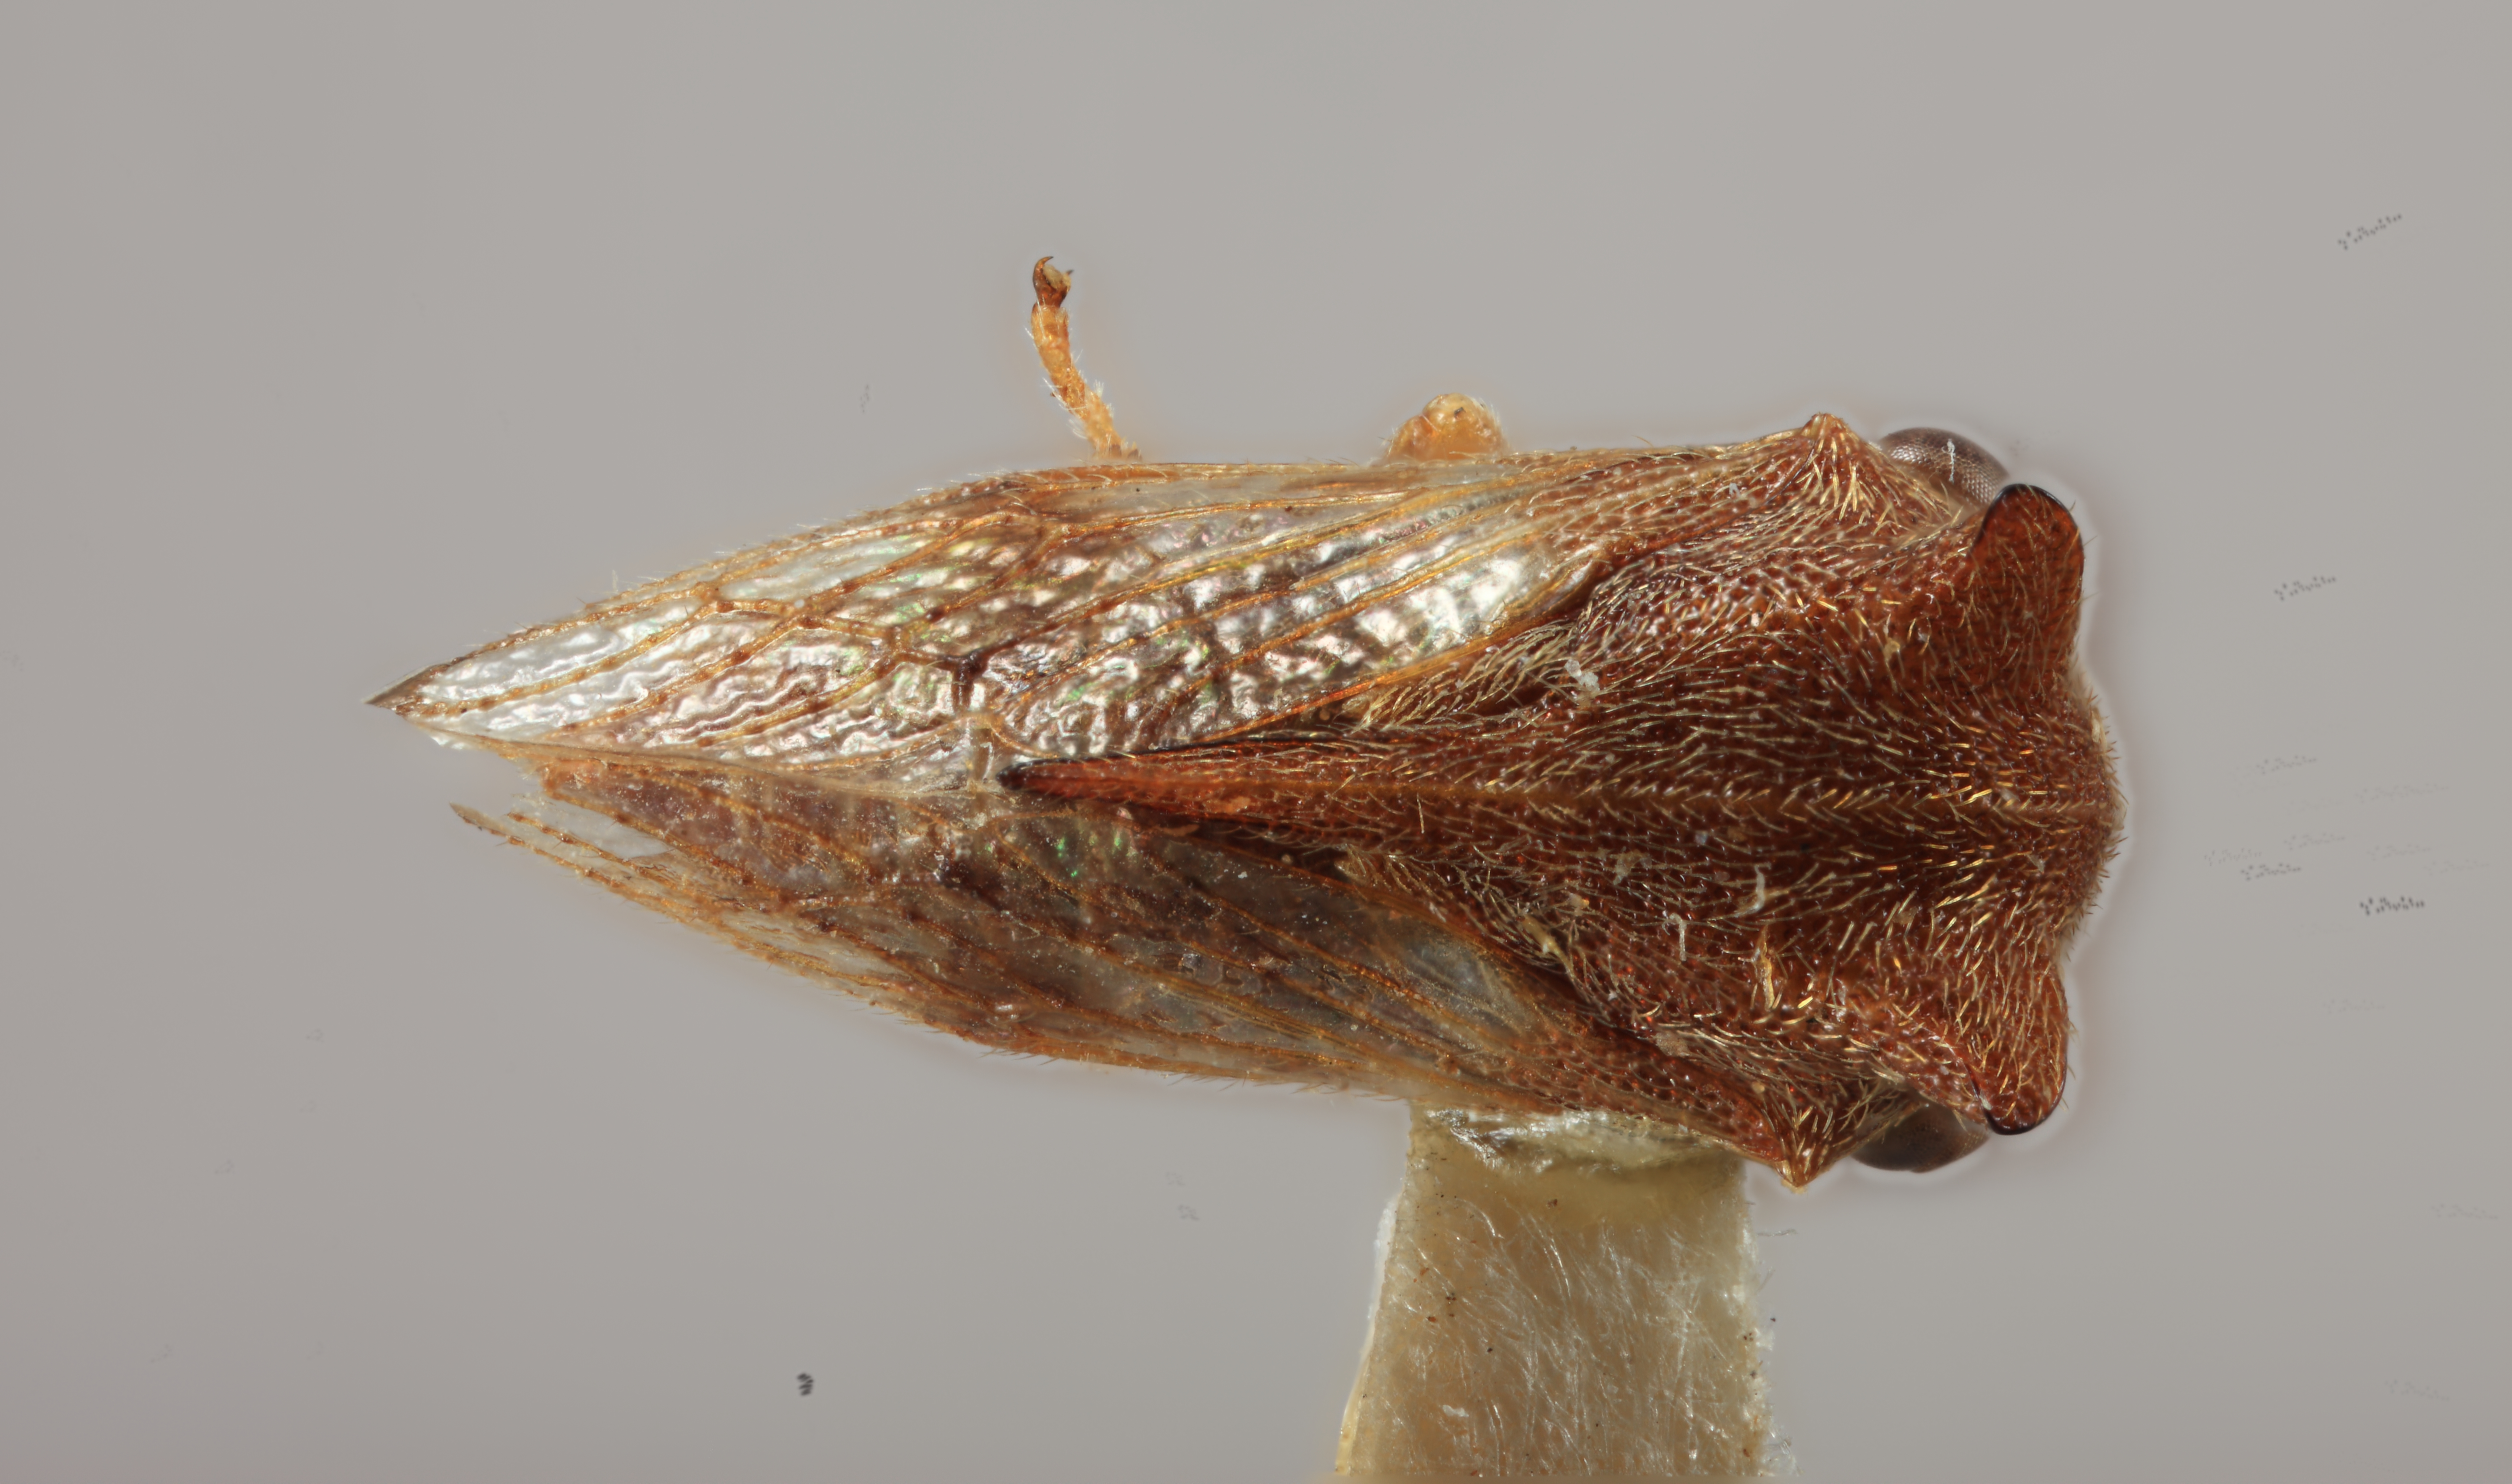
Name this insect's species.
Tricentrus dubius
